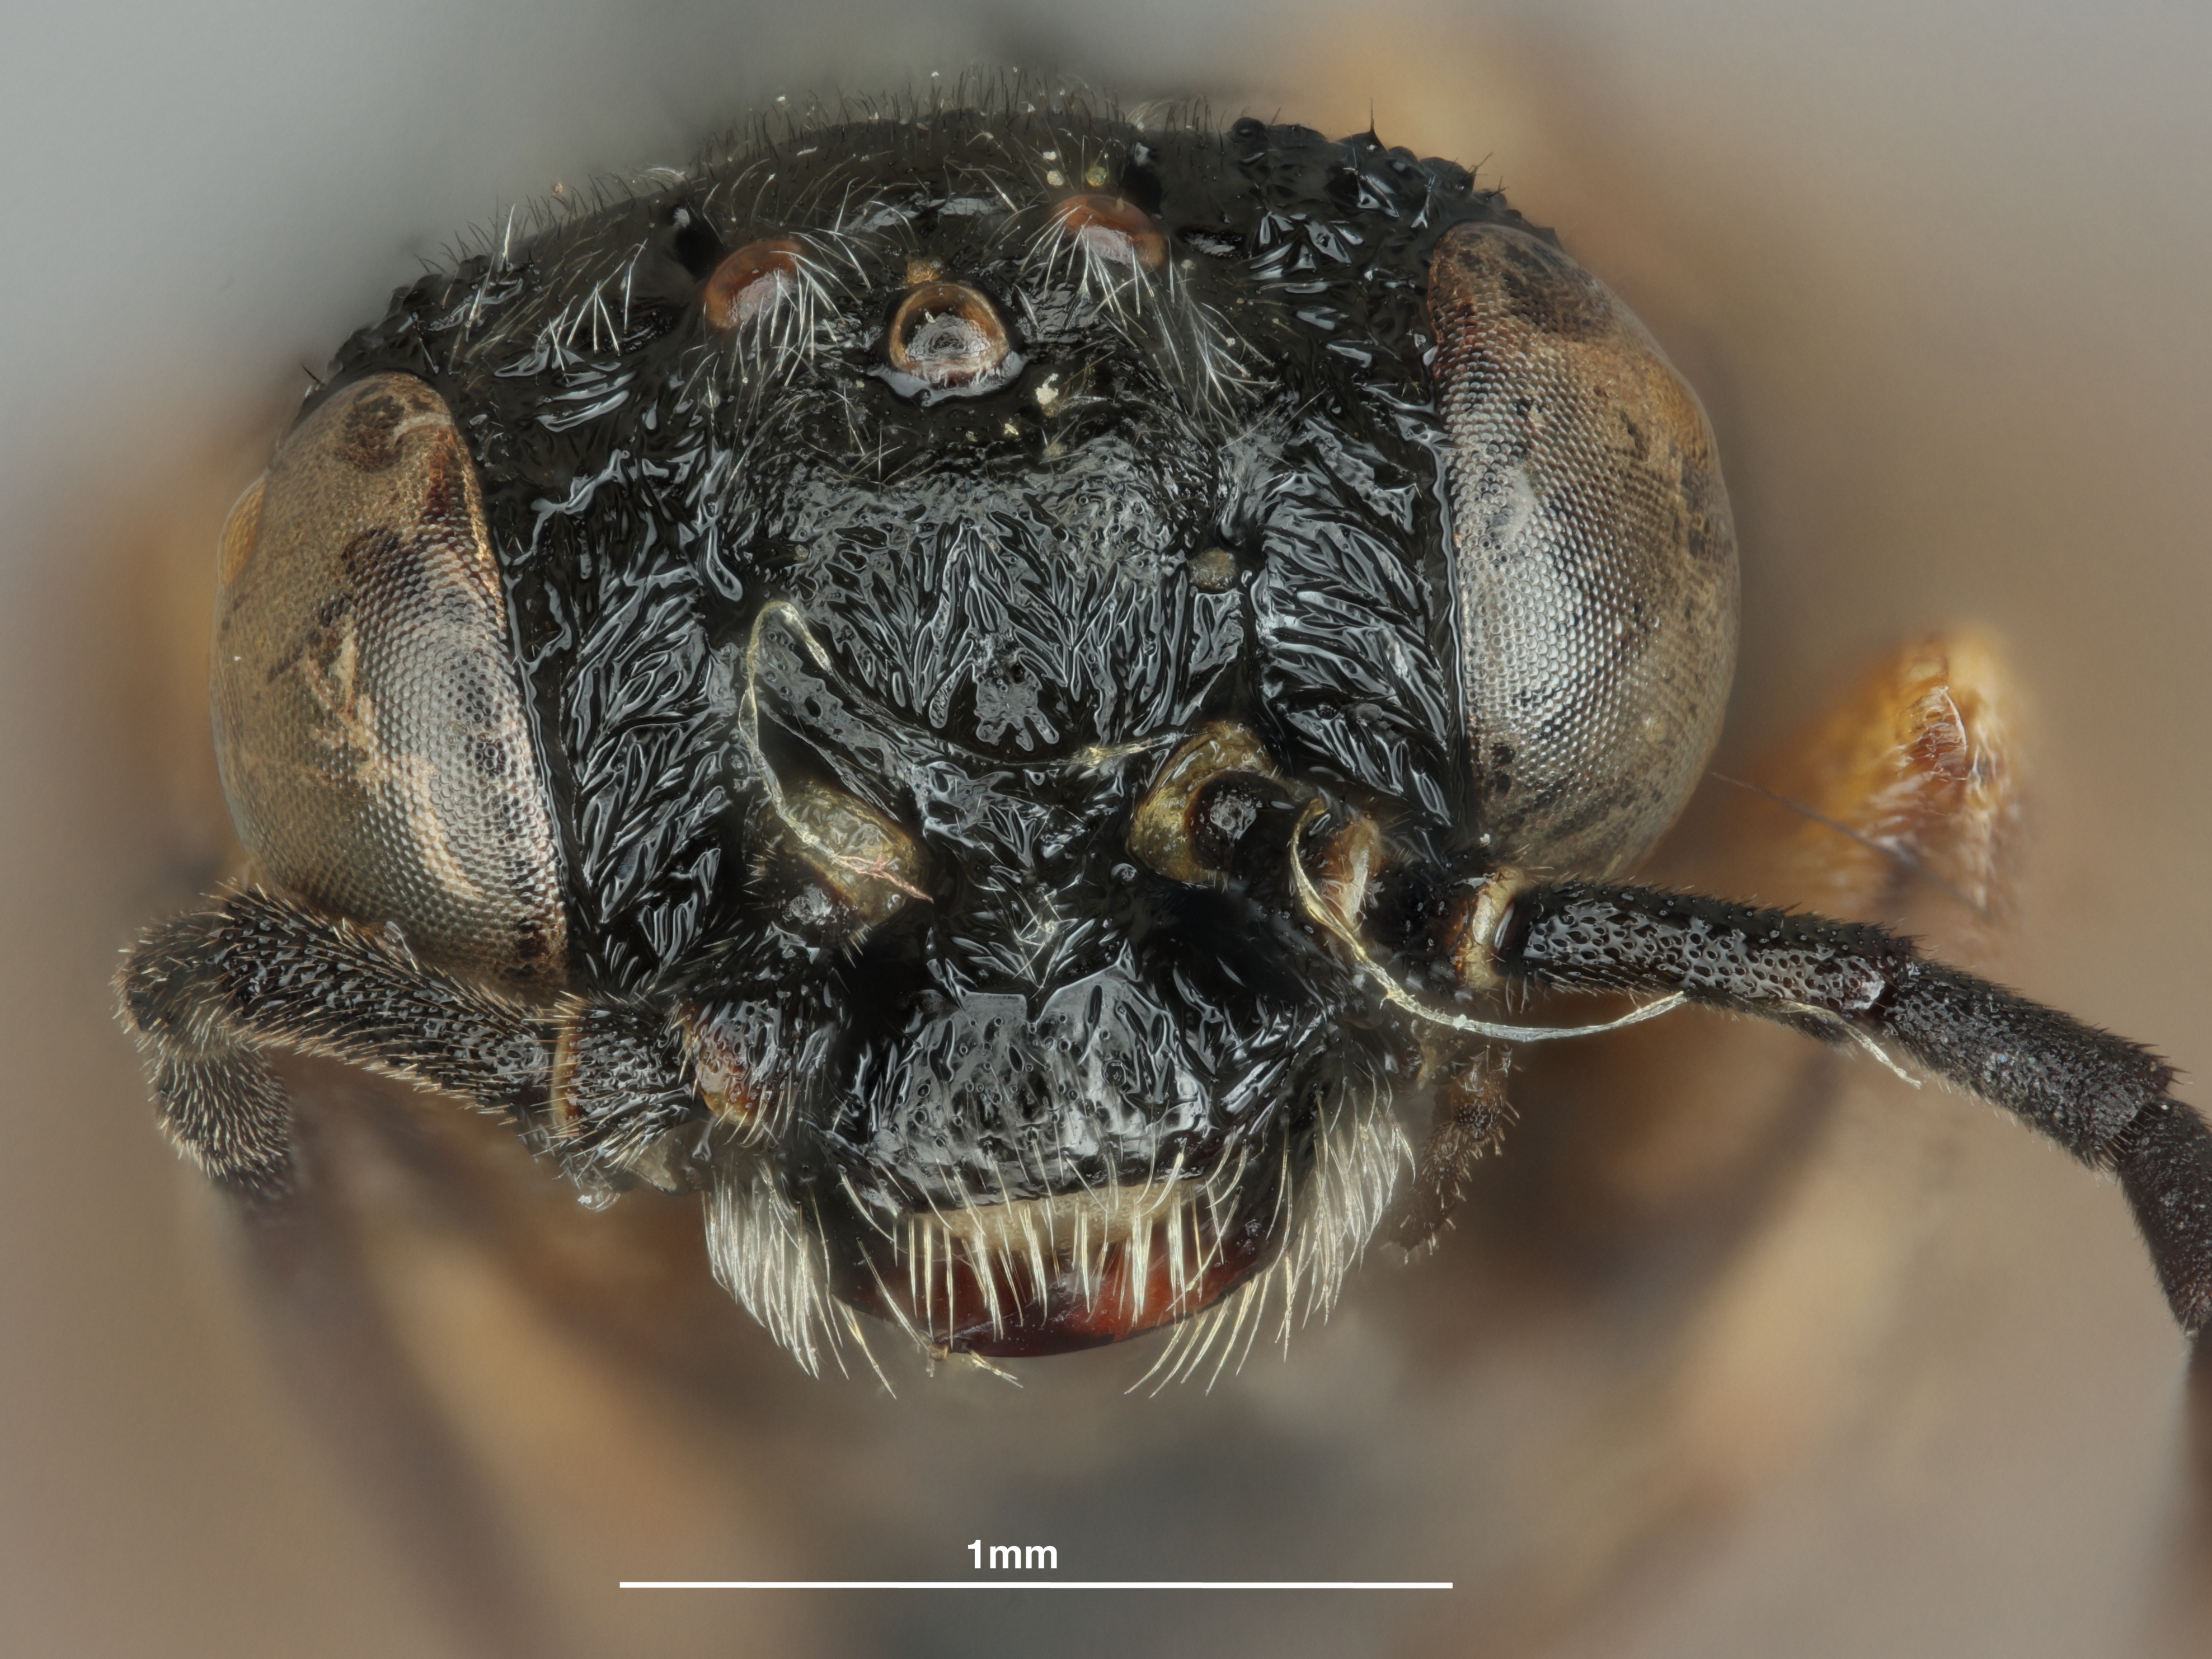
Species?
Periclista parva
